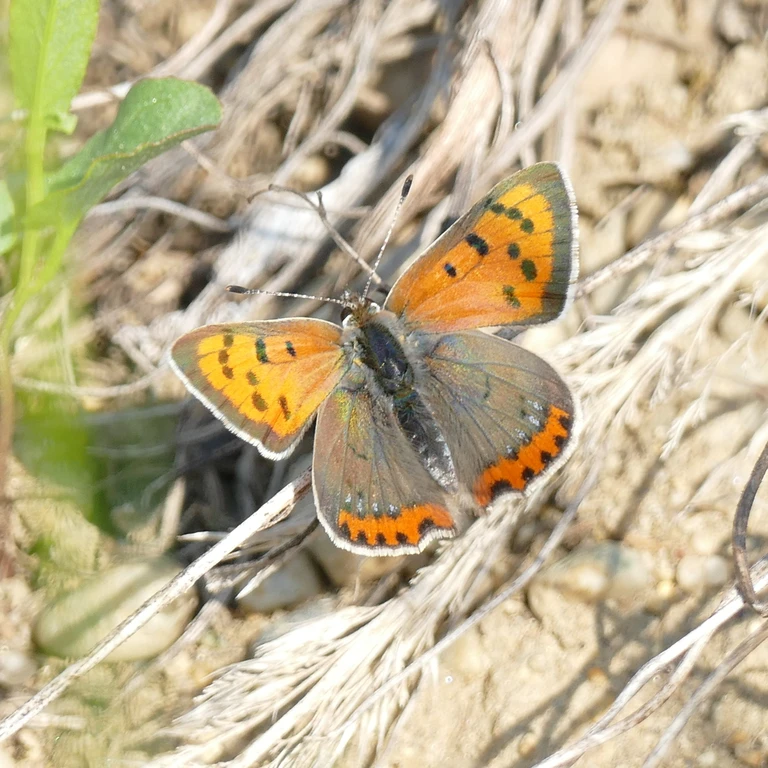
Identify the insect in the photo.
Lycaena phlaeas
